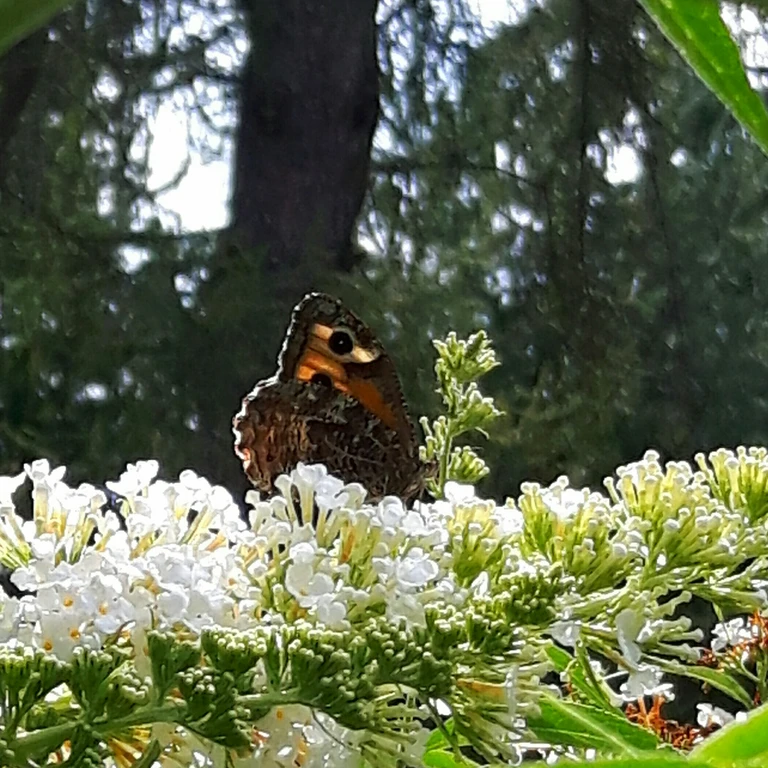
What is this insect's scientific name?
Hipparchia semele
